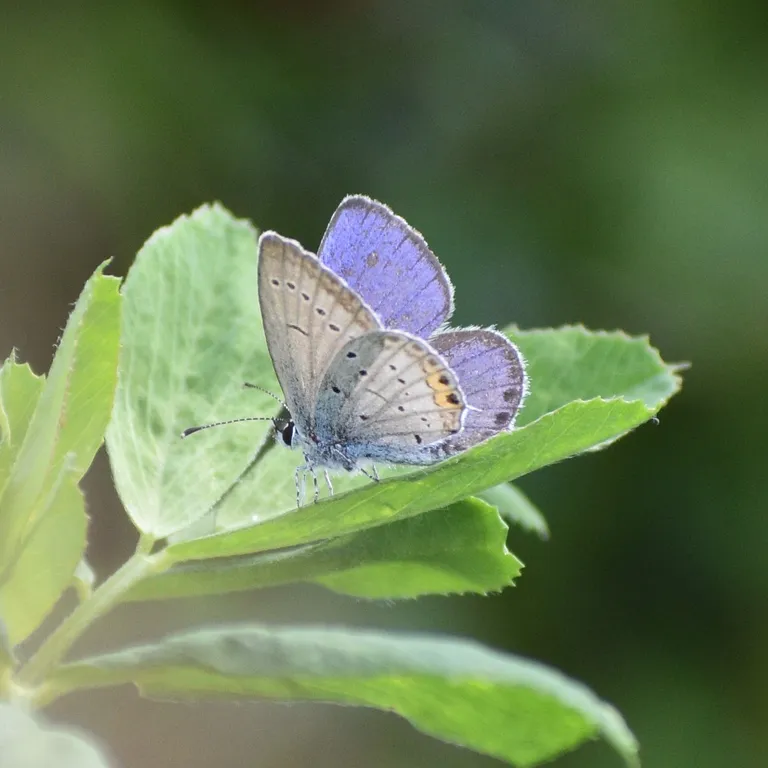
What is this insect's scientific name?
Cupido argiades (also Elkalyce argiades)
